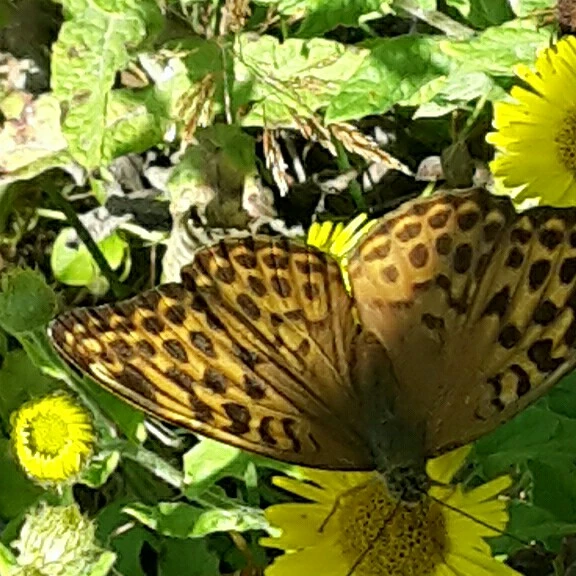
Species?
Argynnis paphia
